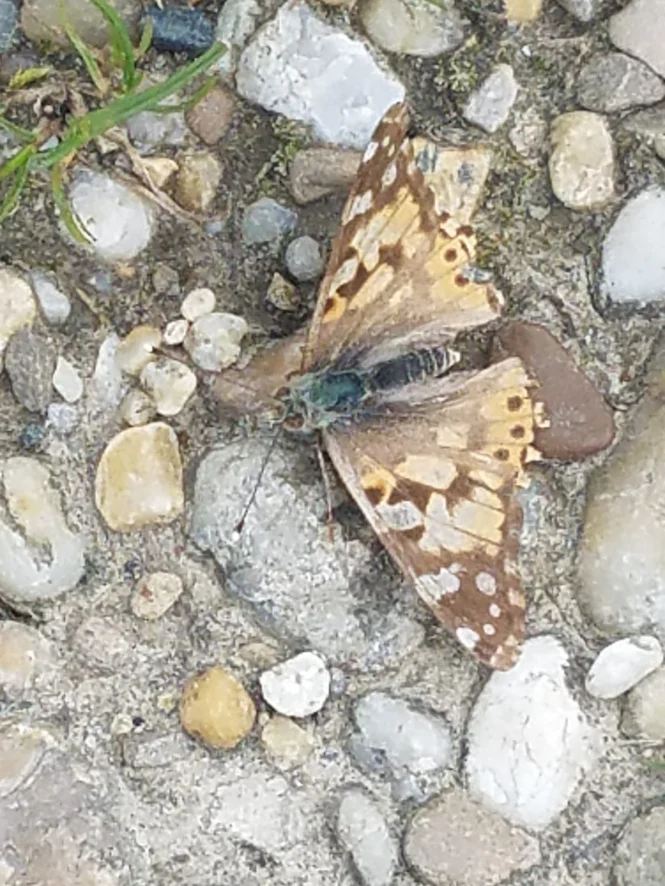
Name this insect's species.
Vanessa cardui
